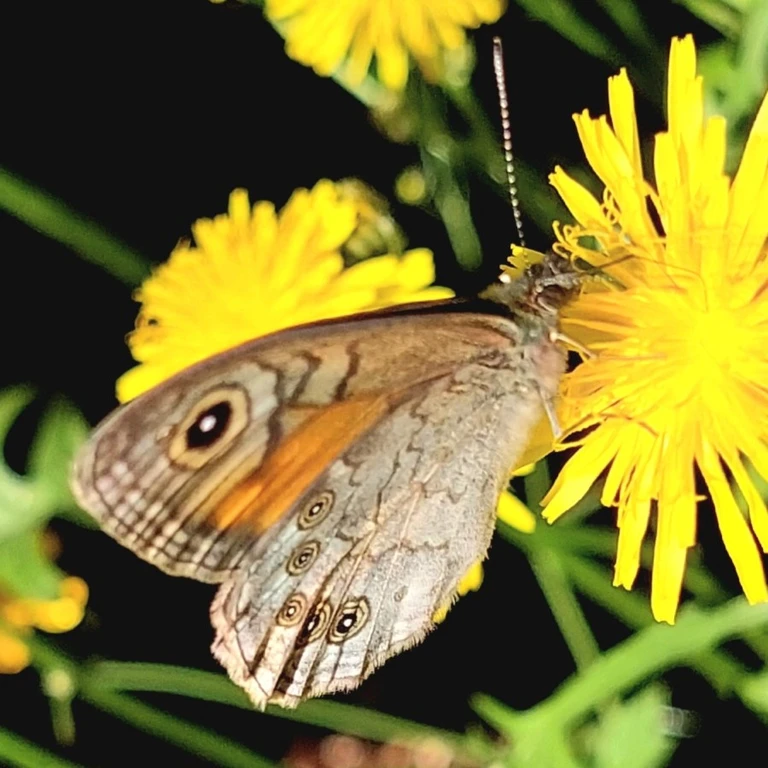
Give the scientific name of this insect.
Lasiommata maera (also Pararge maera)
